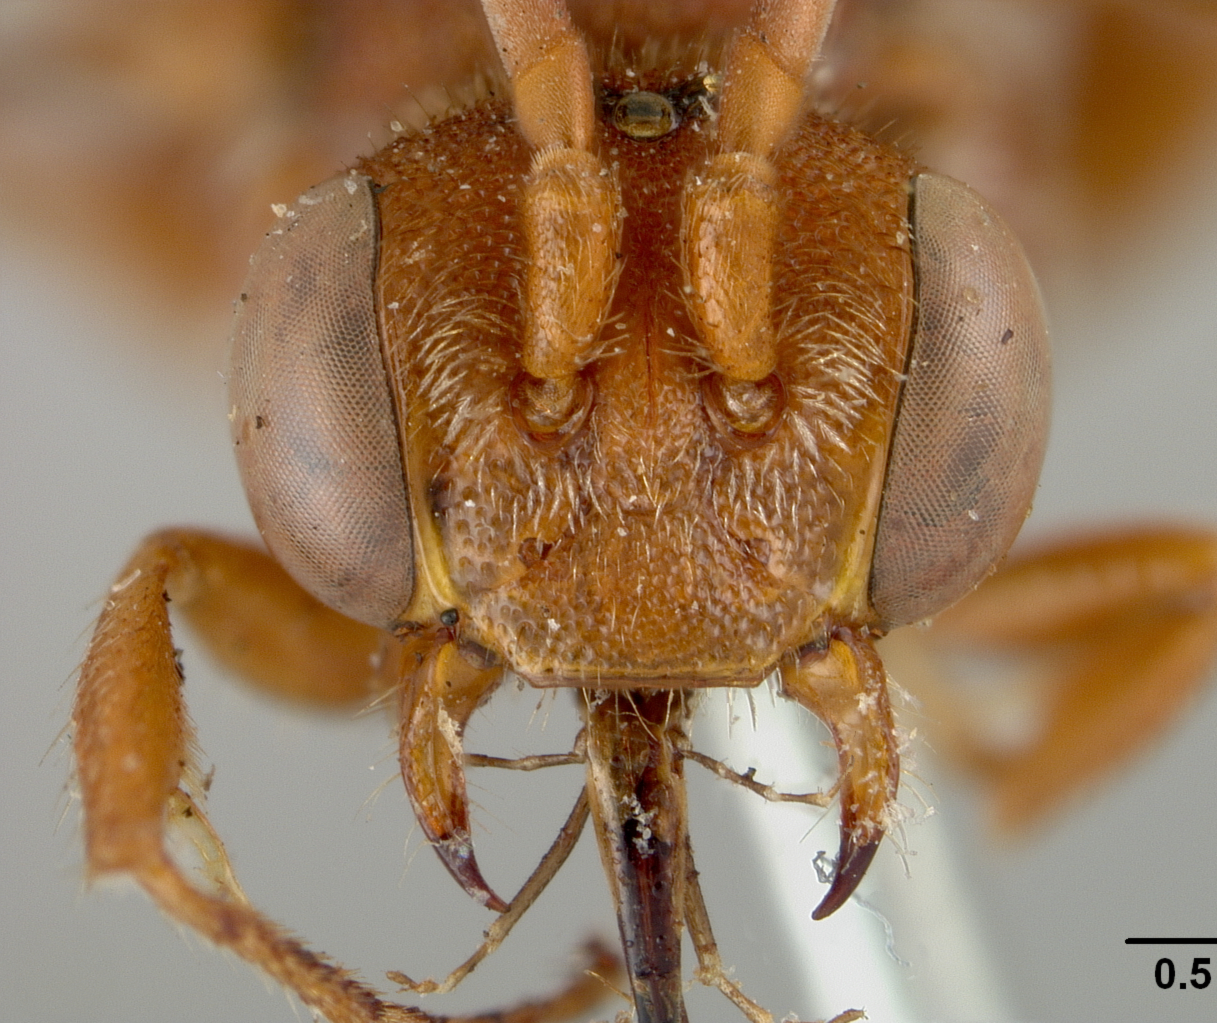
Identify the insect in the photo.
Nomada rhodosoma
